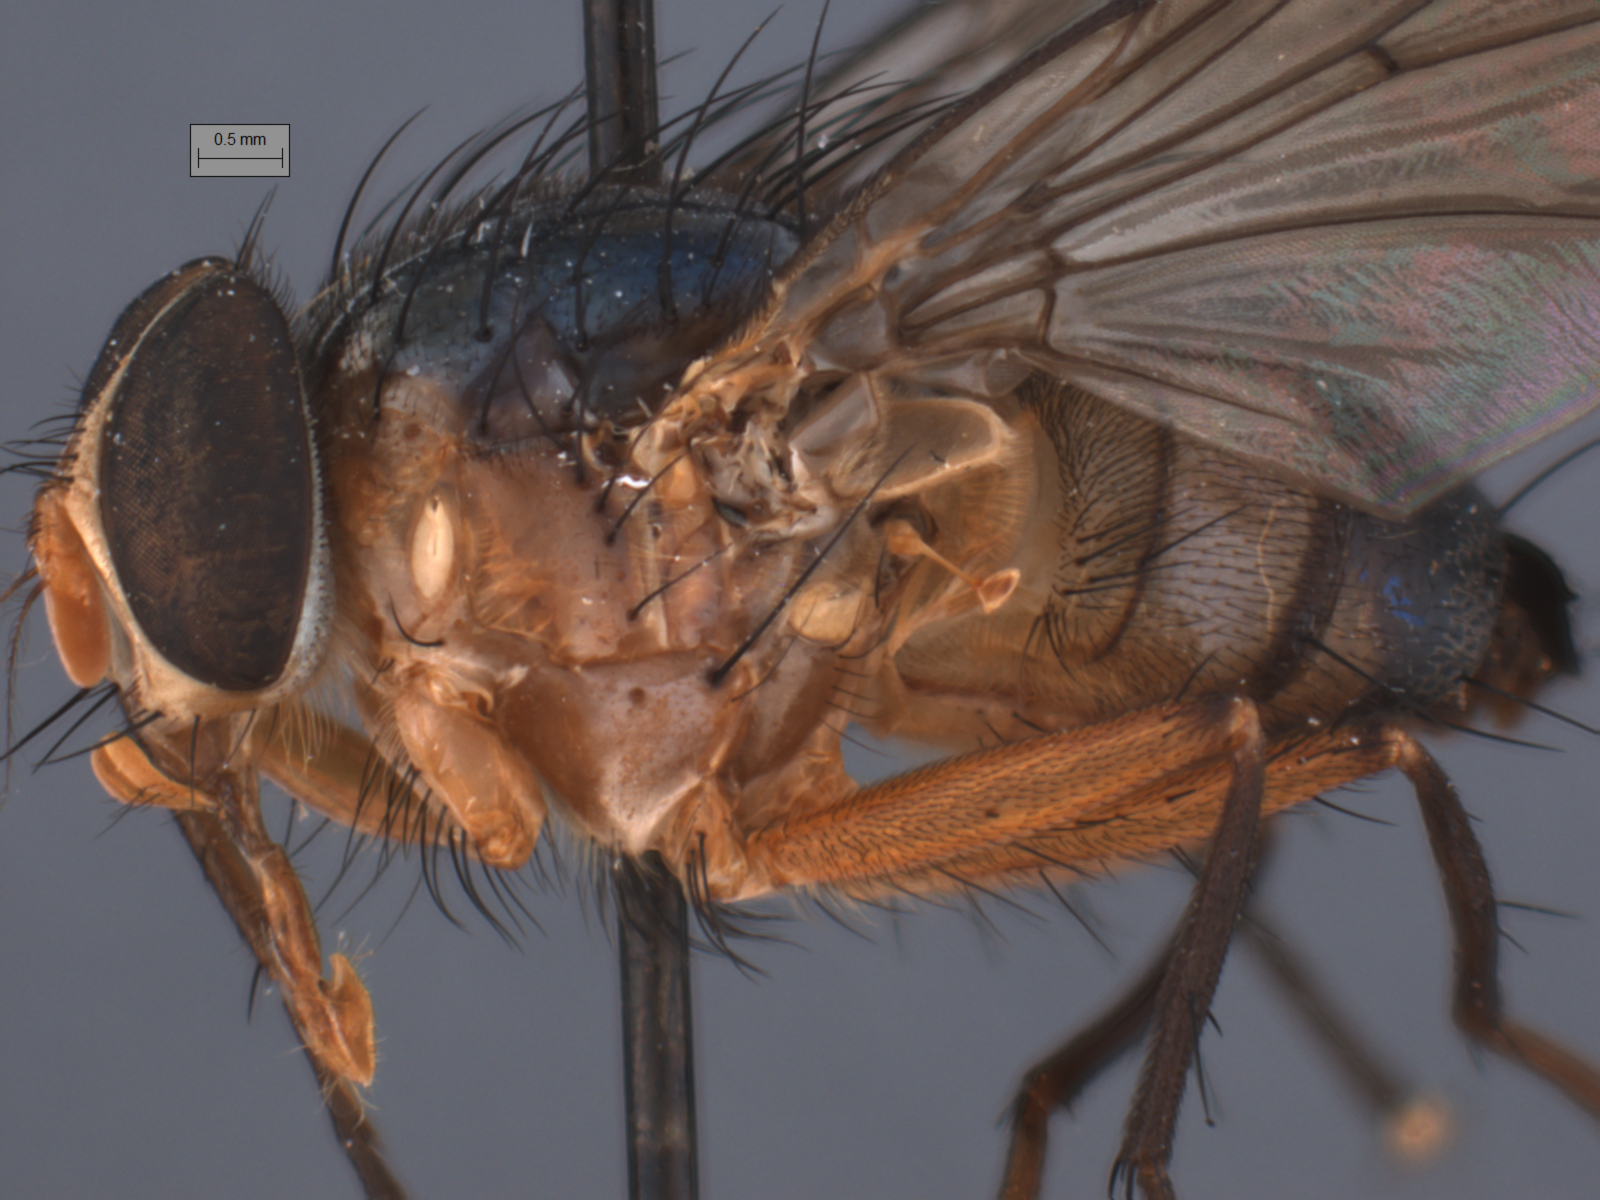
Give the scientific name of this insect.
Huascaromusca semiflava
